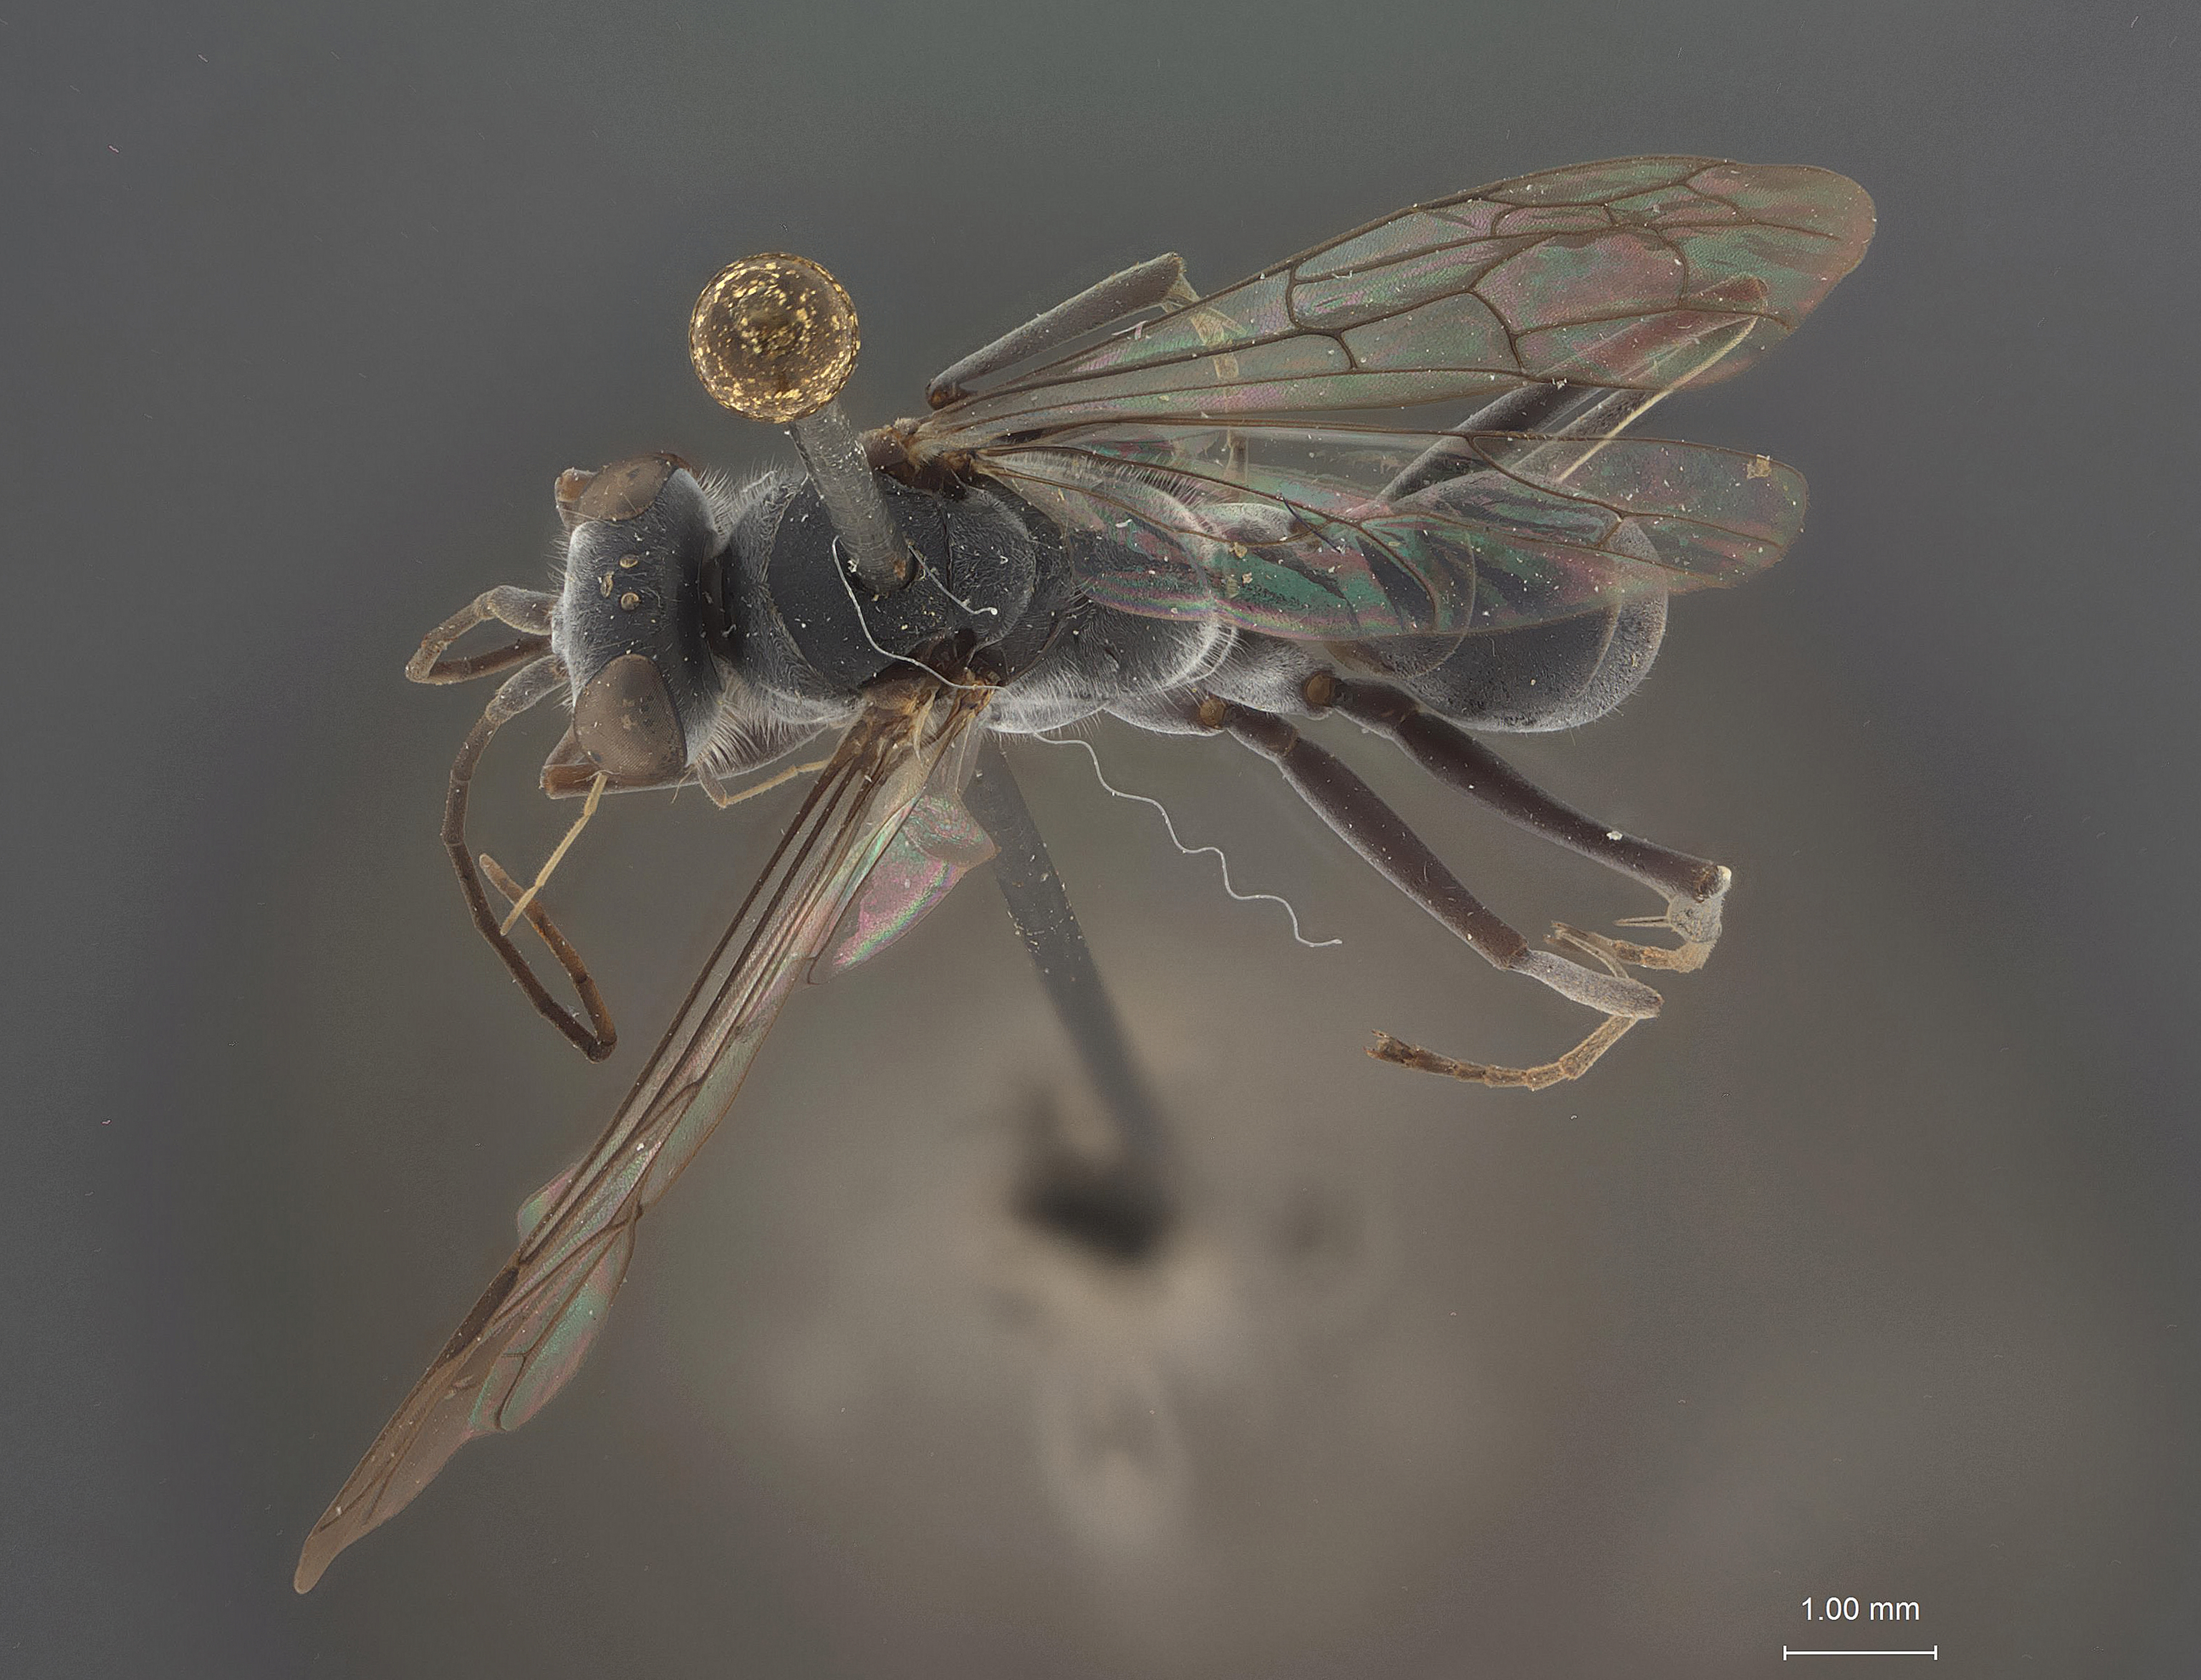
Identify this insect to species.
Auplopus funerator
